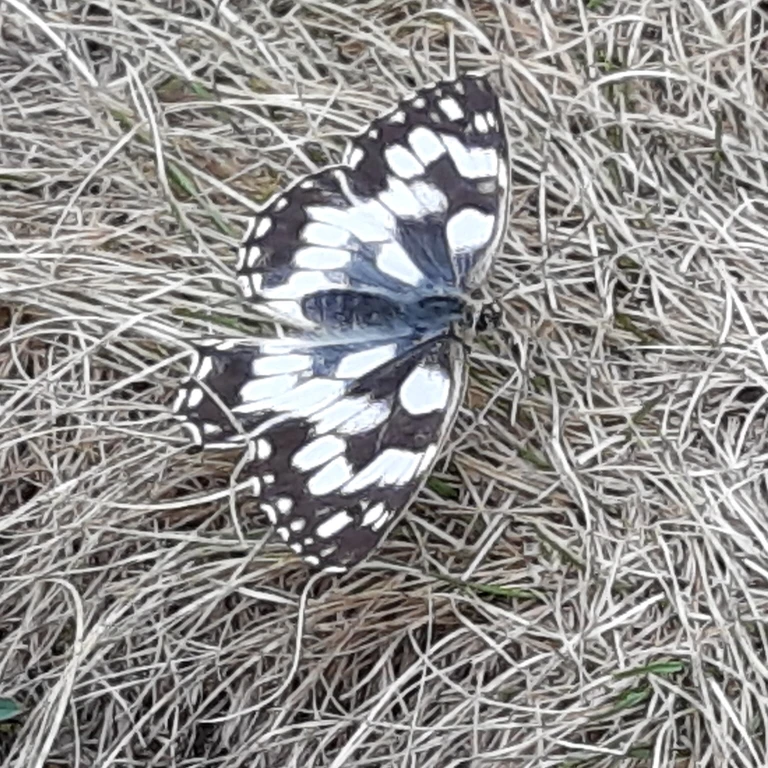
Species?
Melanargia galathea
